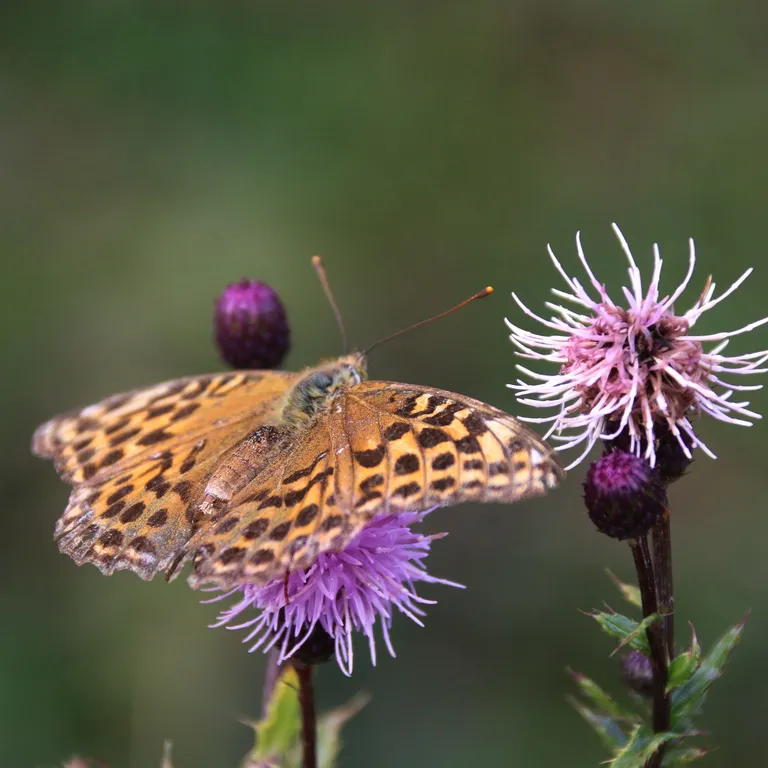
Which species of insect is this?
Argynnis paphia
